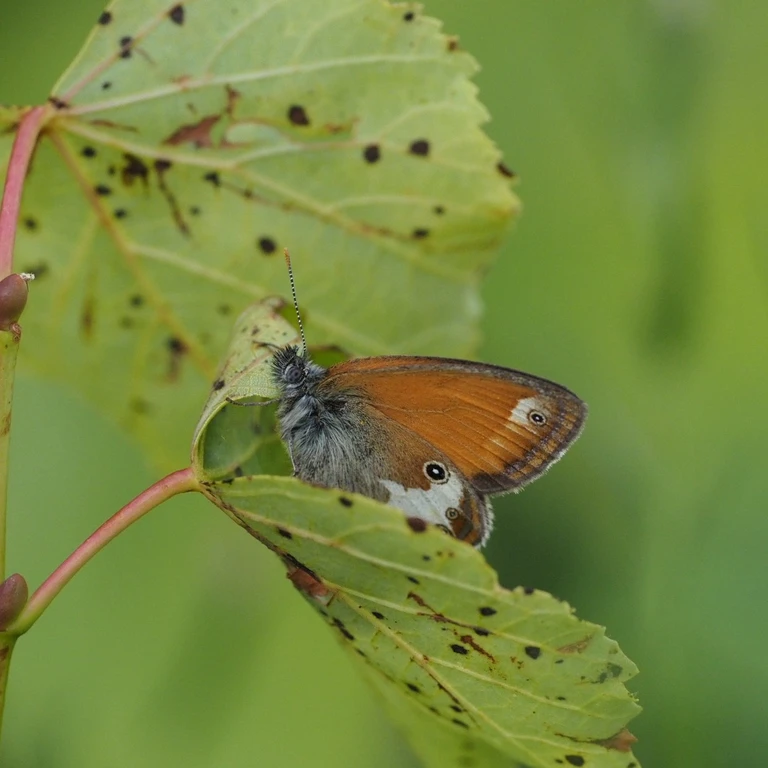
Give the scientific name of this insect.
Coenonympha arcania
